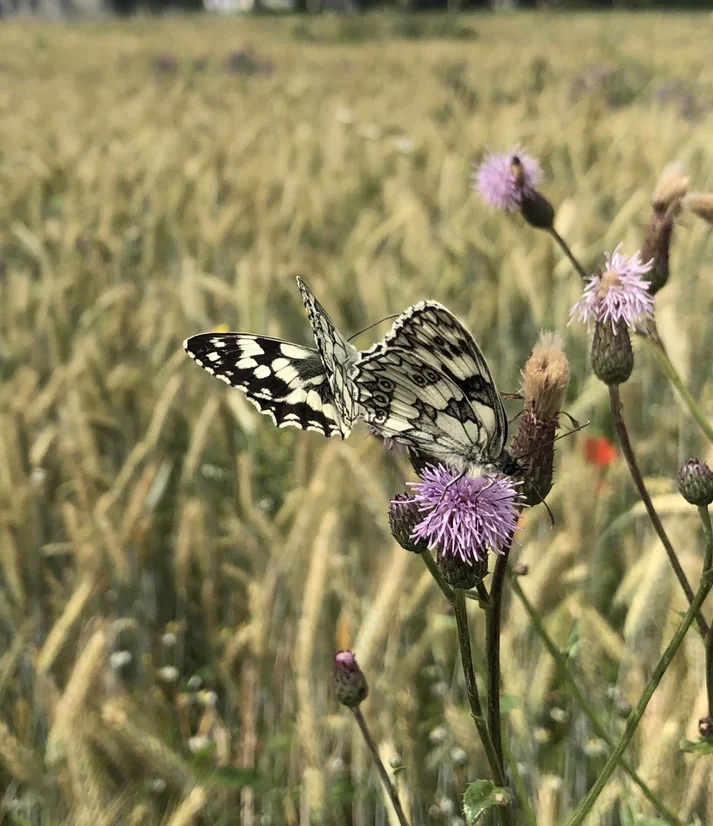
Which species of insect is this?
Melanargia galathea
